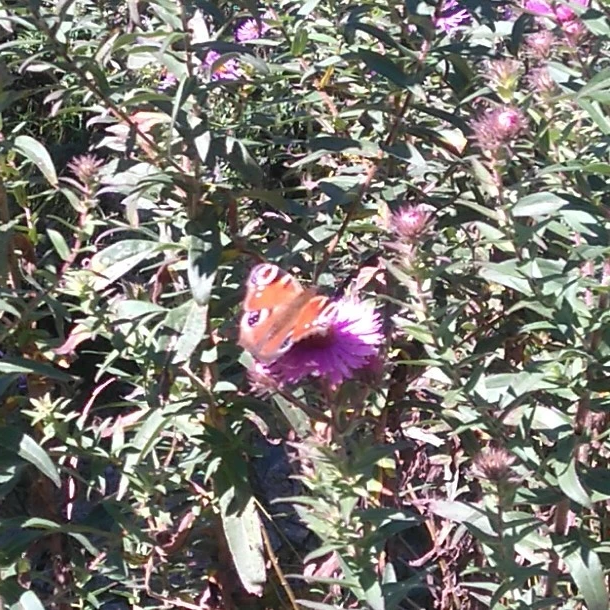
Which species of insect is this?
Aglais io
